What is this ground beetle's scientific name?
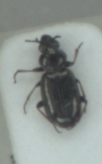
Bembidion properans
